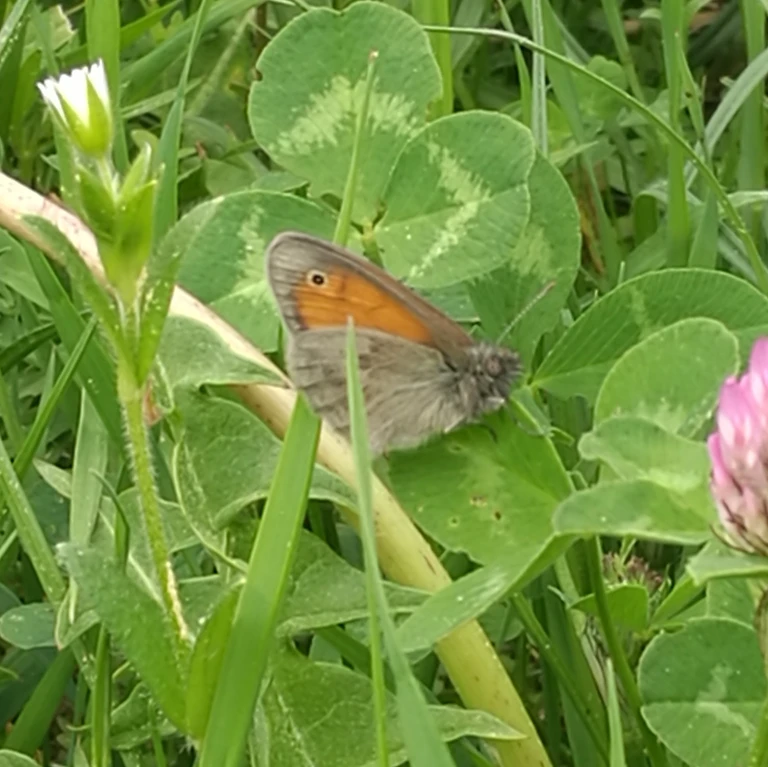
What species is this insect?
Coenonympha pamphilus
